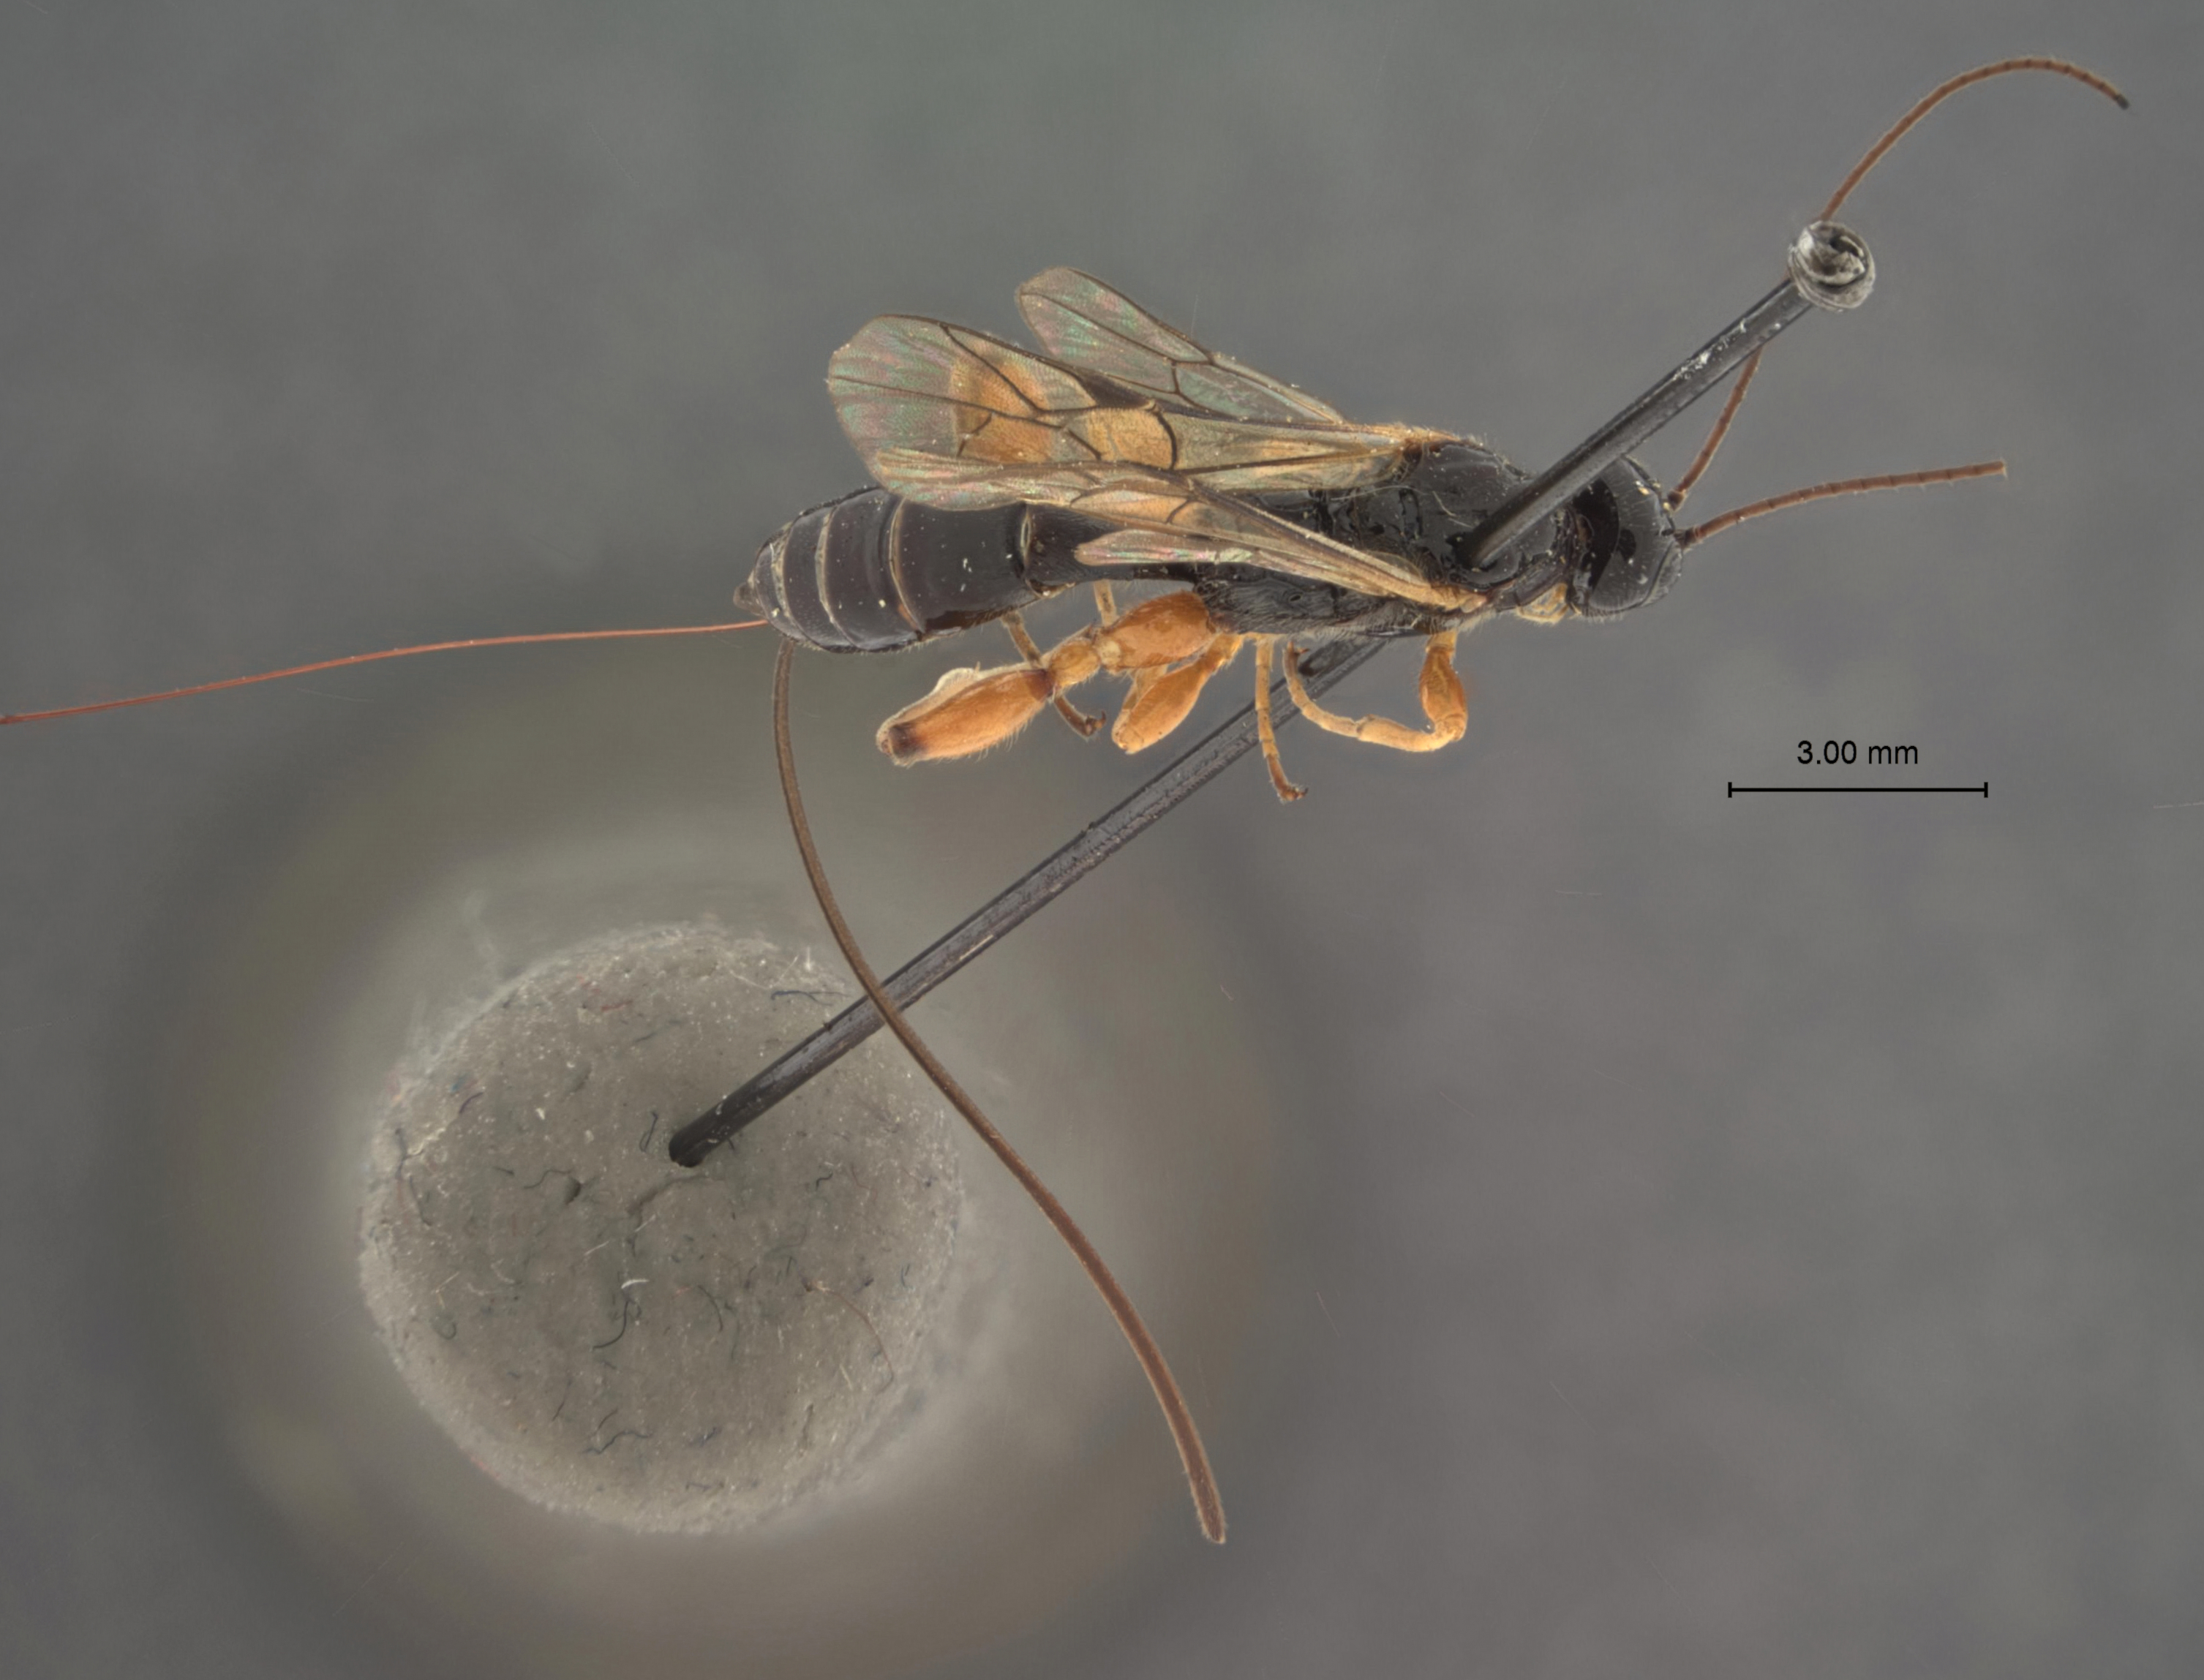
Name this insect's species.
Odontomerus striatus
